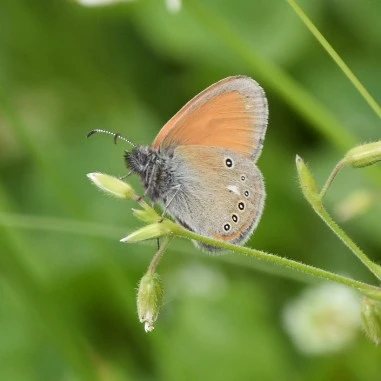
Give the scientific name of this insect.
Coenonympha glycerion (also Coenonympha iphis)
